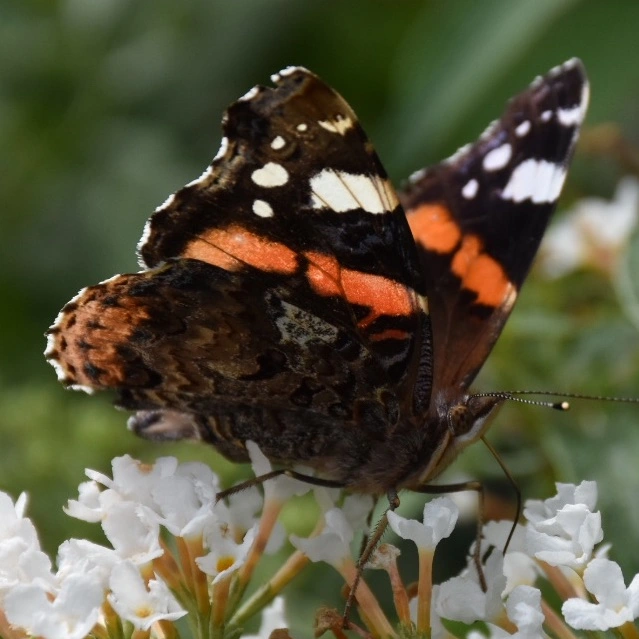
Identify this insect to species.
Vanessa atalanta
